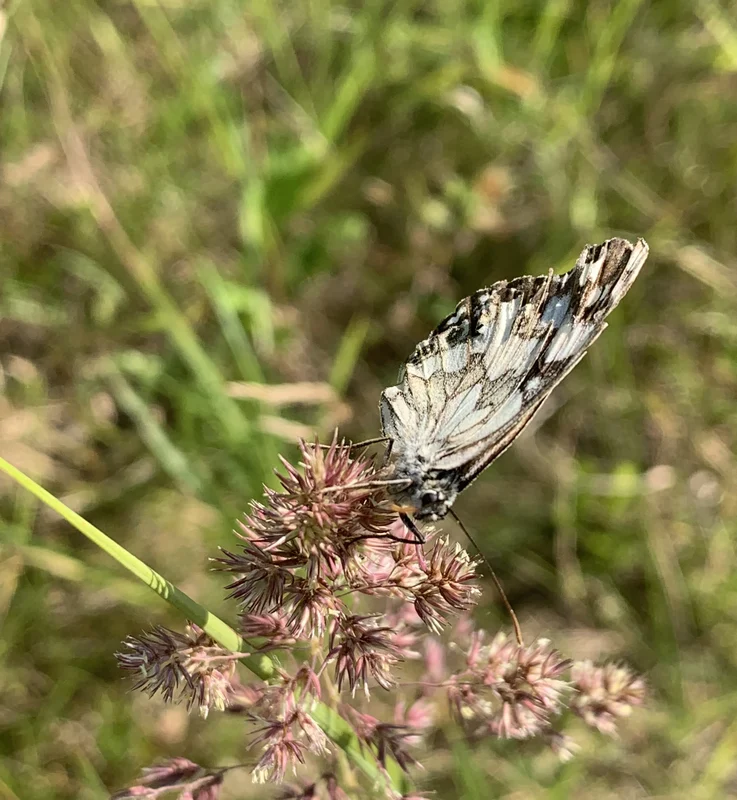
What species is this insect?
Melanargia galathea
